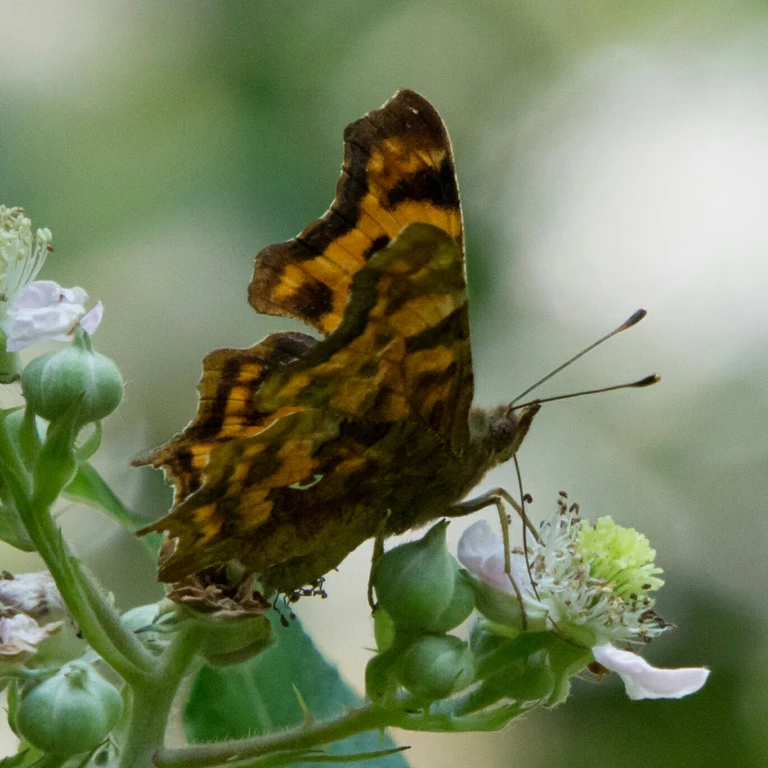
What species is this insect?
Polygonia c-album
